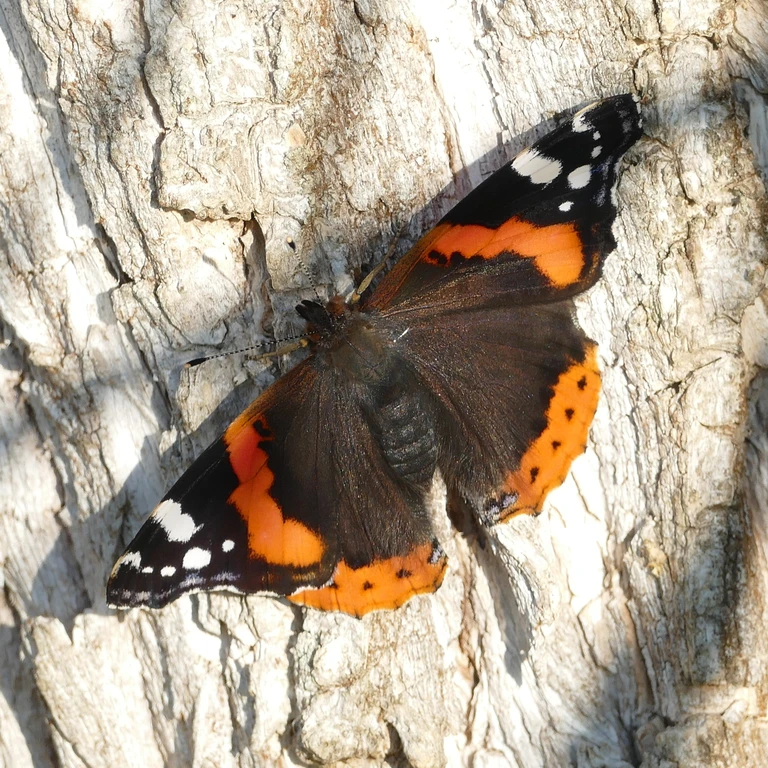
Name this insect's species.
Vanessa atalanta
